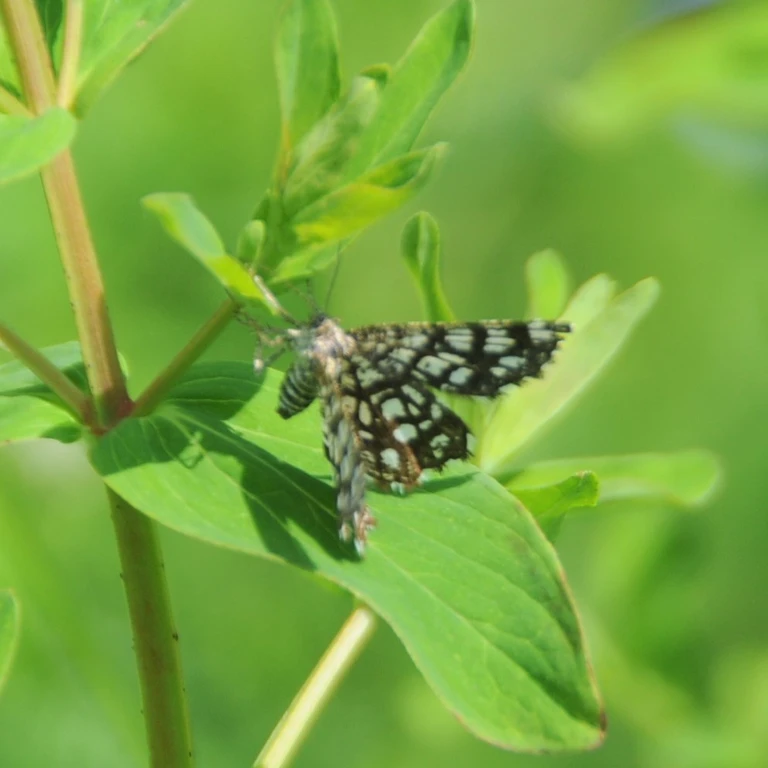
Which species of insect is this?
Chiasmia clathrata
